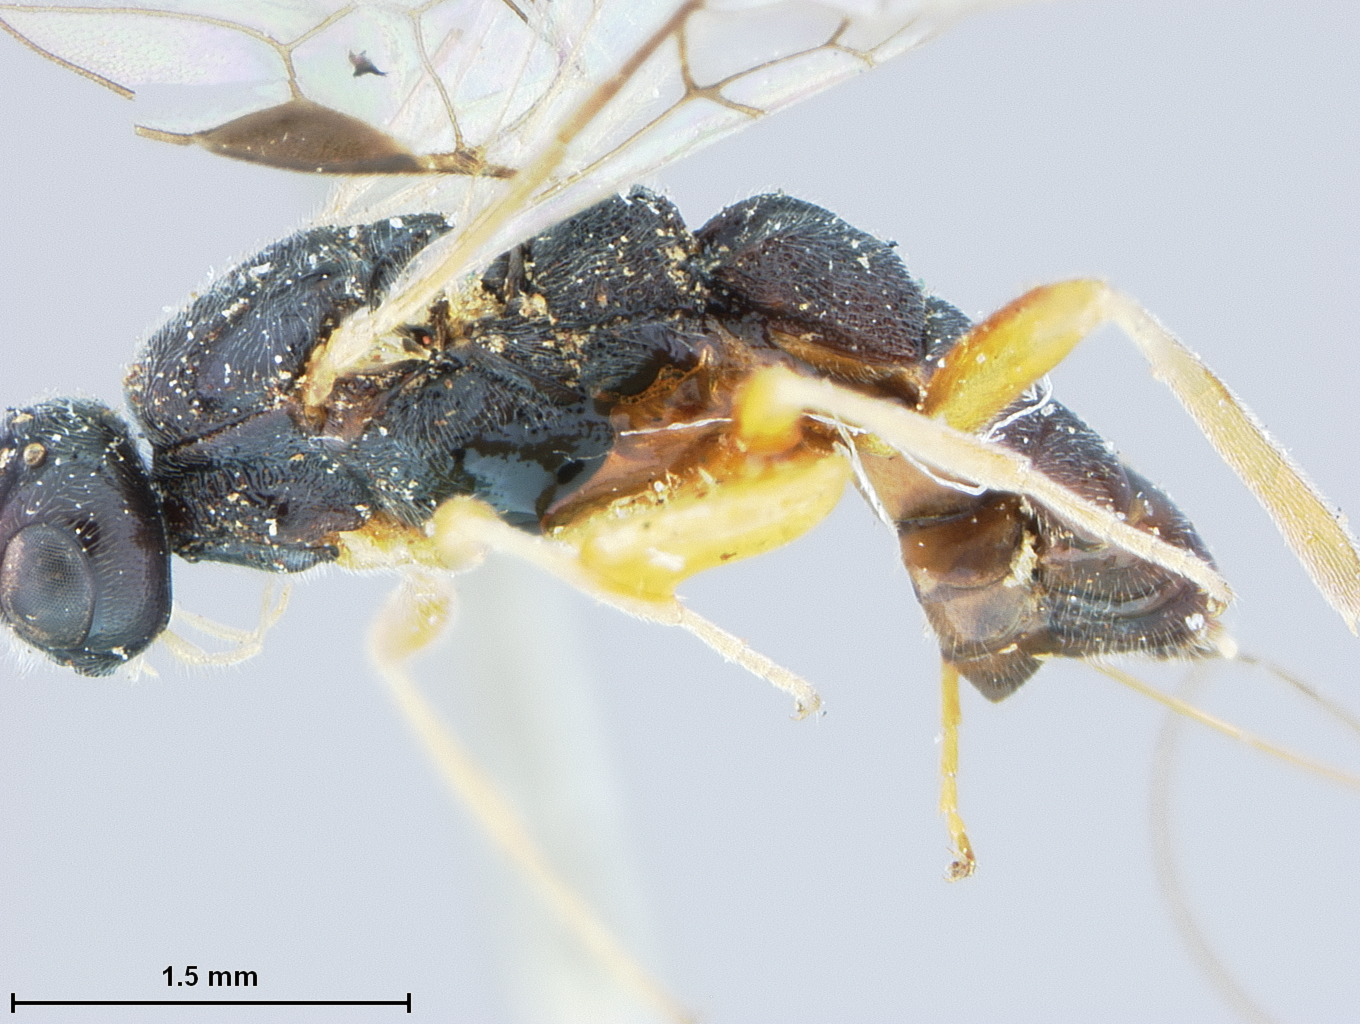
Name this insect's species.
Eubadizon phymatodis
